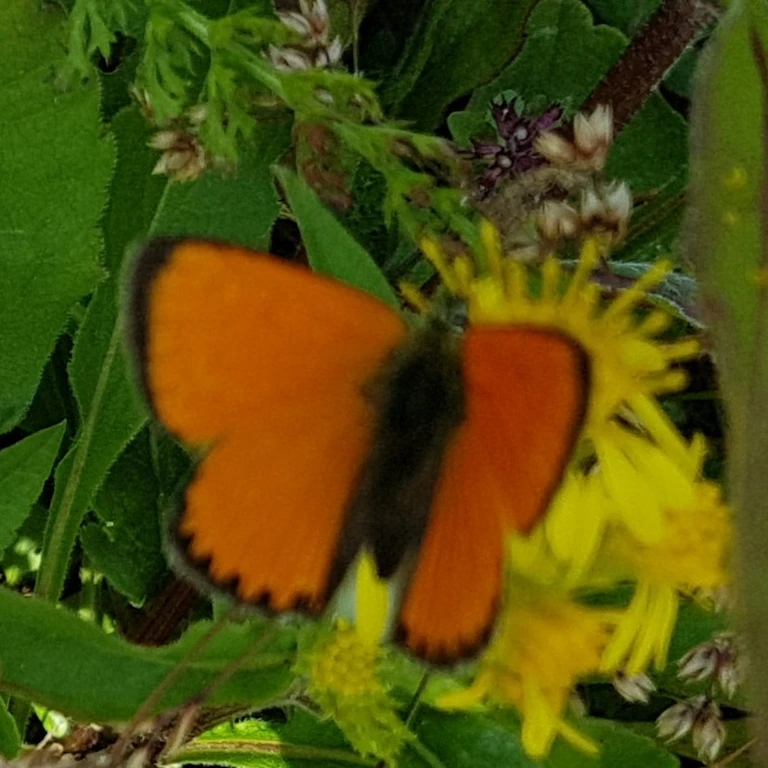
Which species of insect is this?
Lycaena virgaureae
